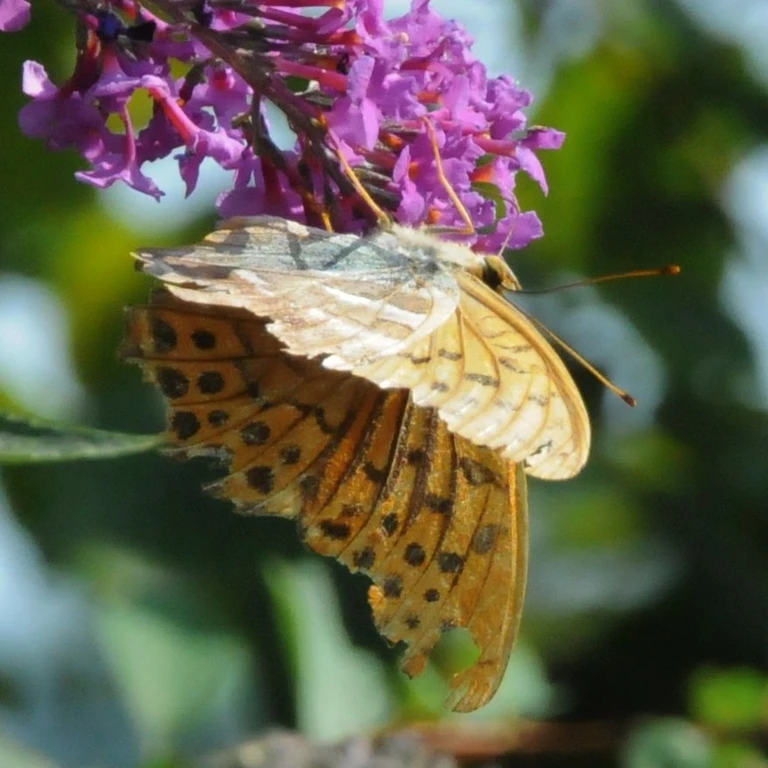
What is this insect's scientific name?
Argynnis paphia
